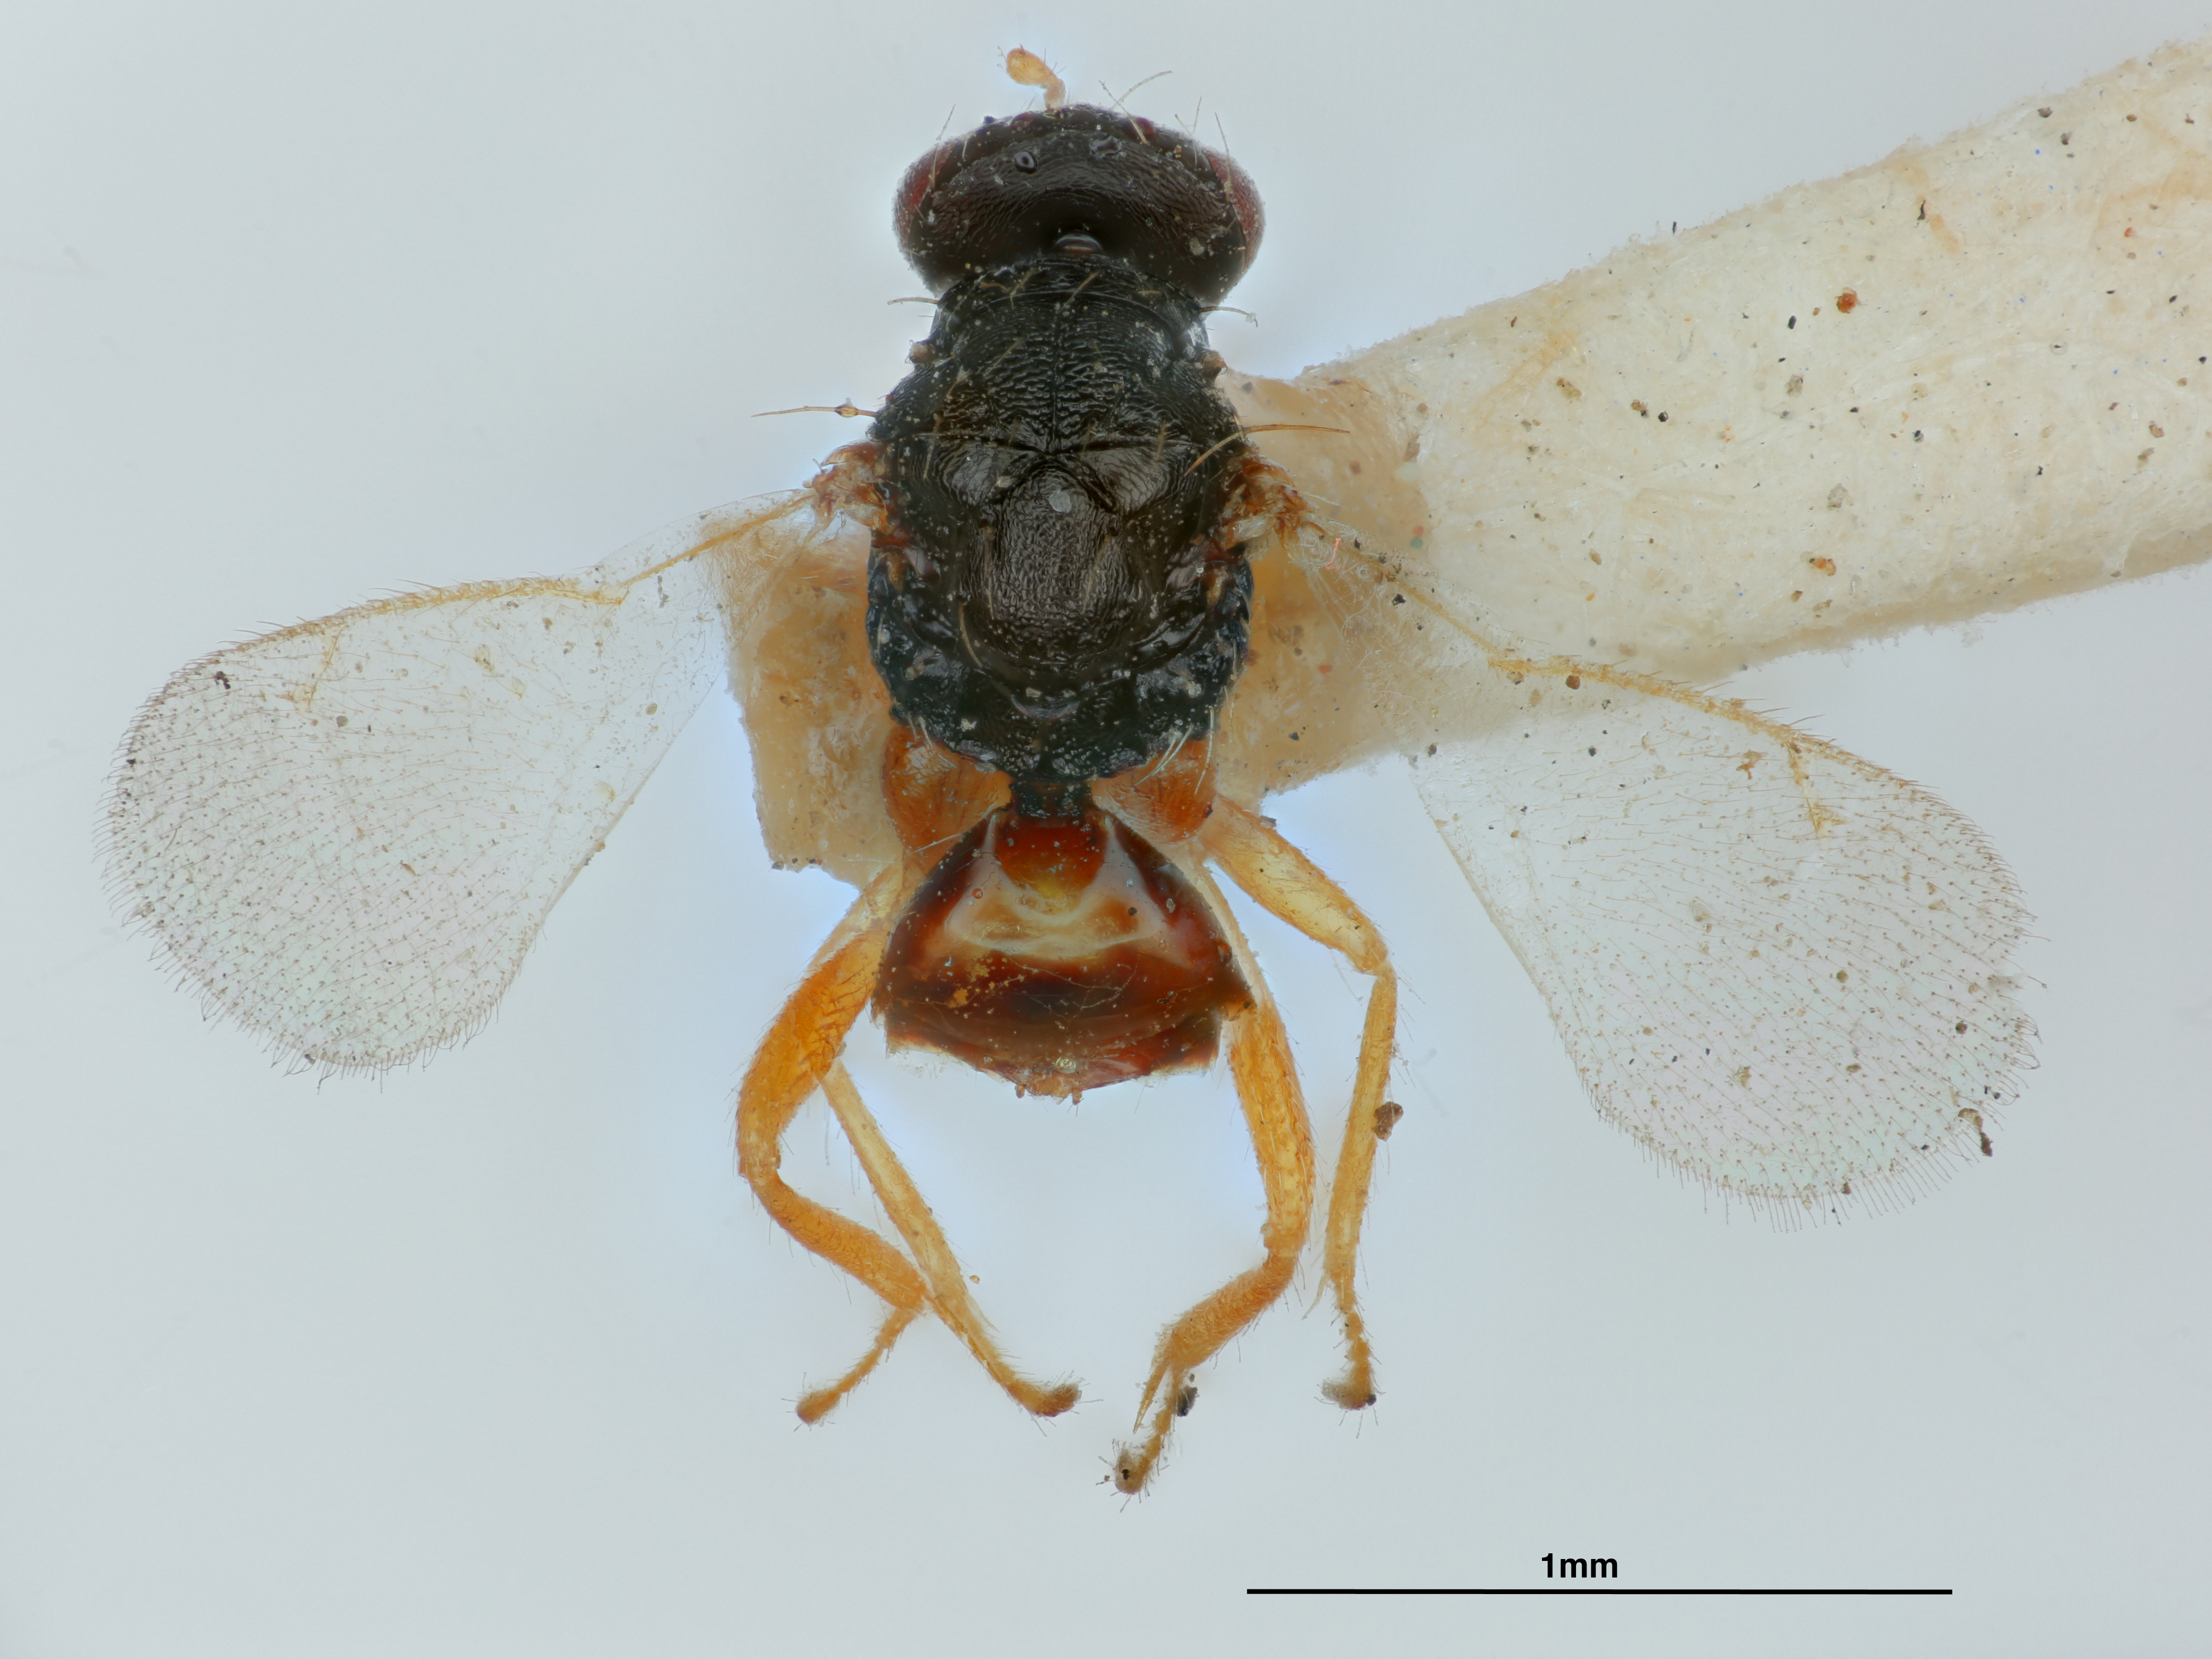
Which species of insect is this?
Euplectrus marginatus
